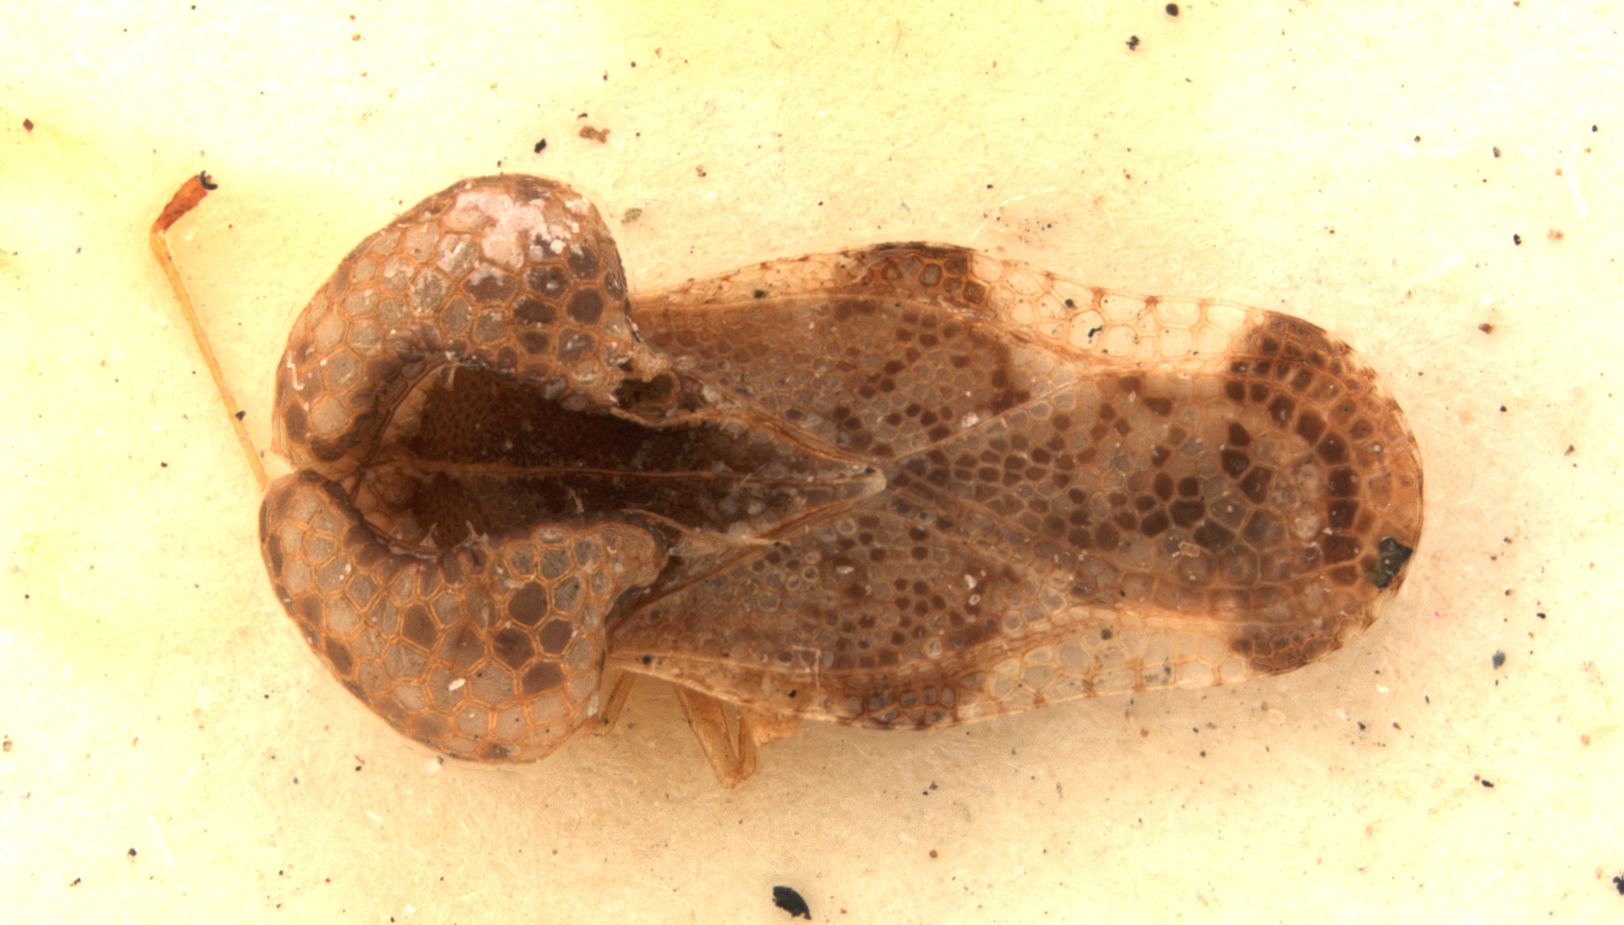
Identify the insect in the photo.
Zeiratingis peirosa
